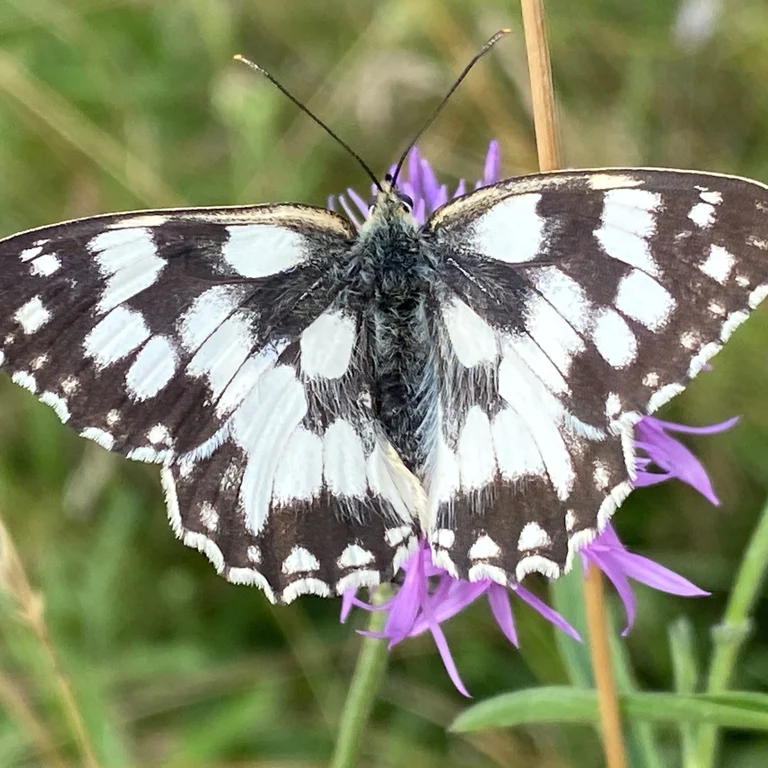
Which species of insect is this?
Melanargia galathea
